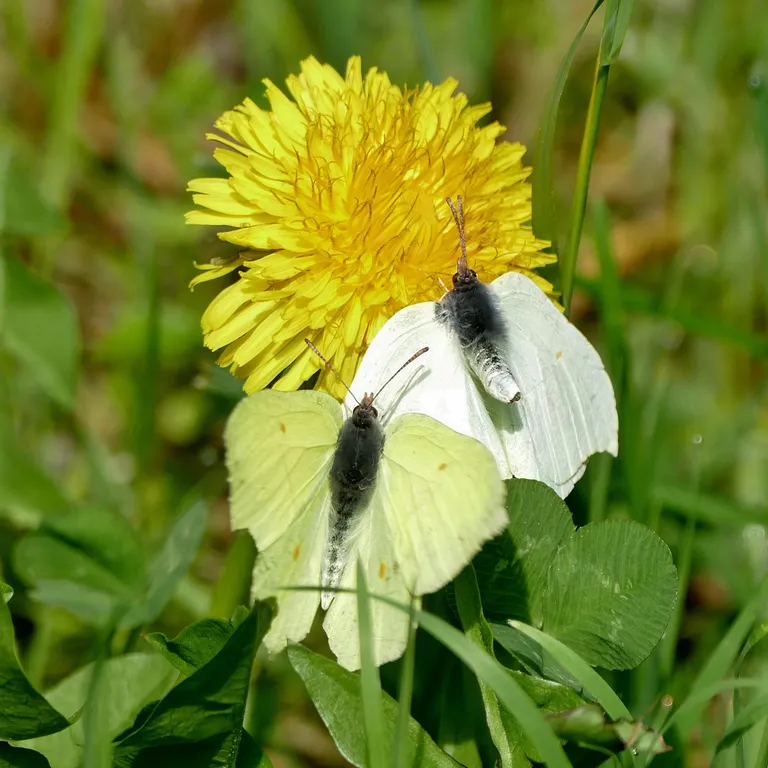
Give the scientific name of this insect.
Gonepteryx rhamni
